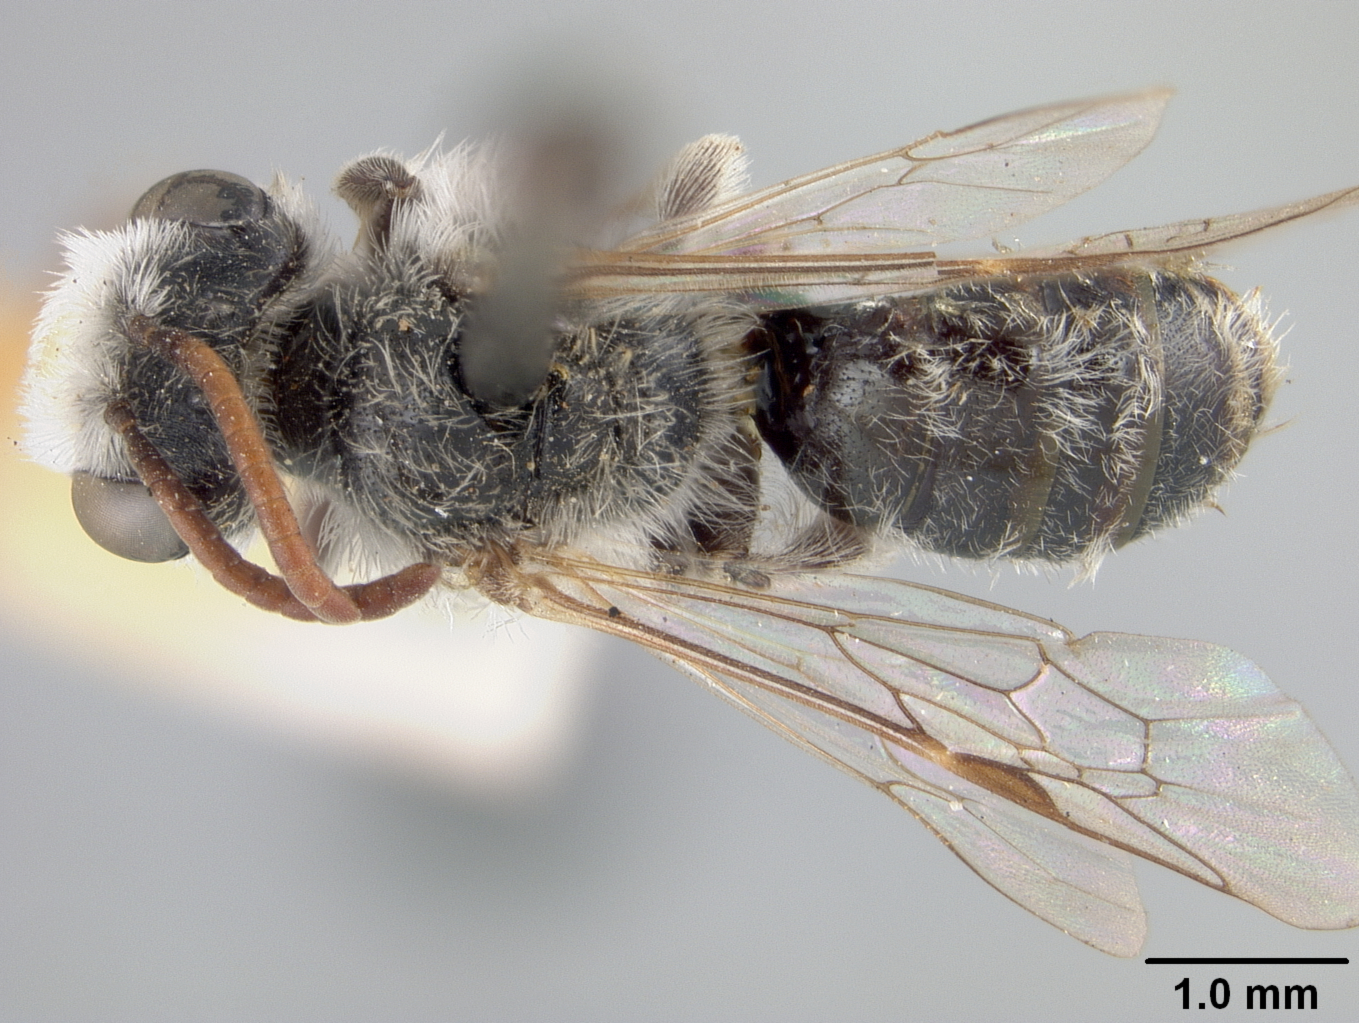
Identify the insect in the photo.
Andrena primulifrons
